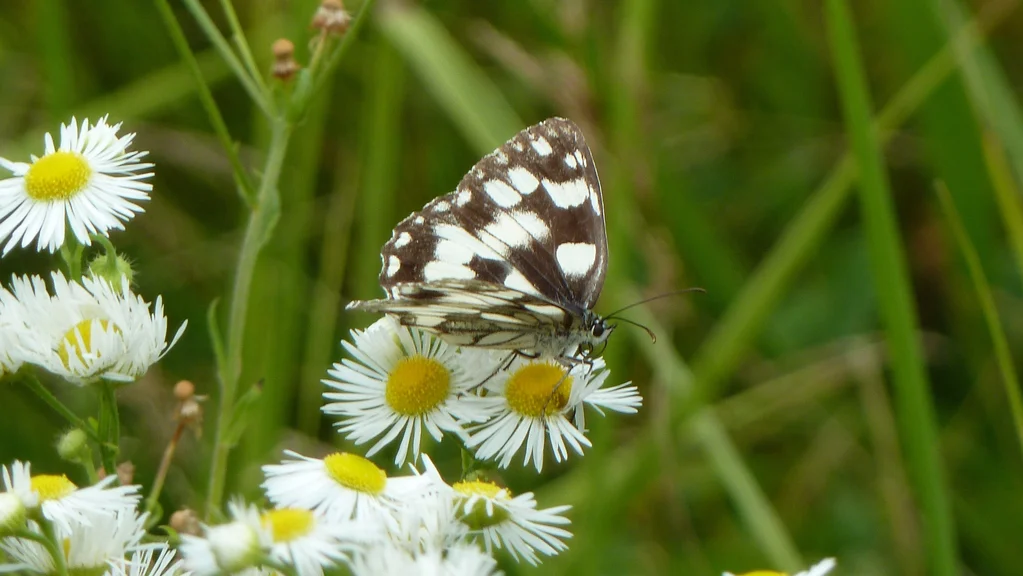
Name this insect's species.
Melanargia galathea
